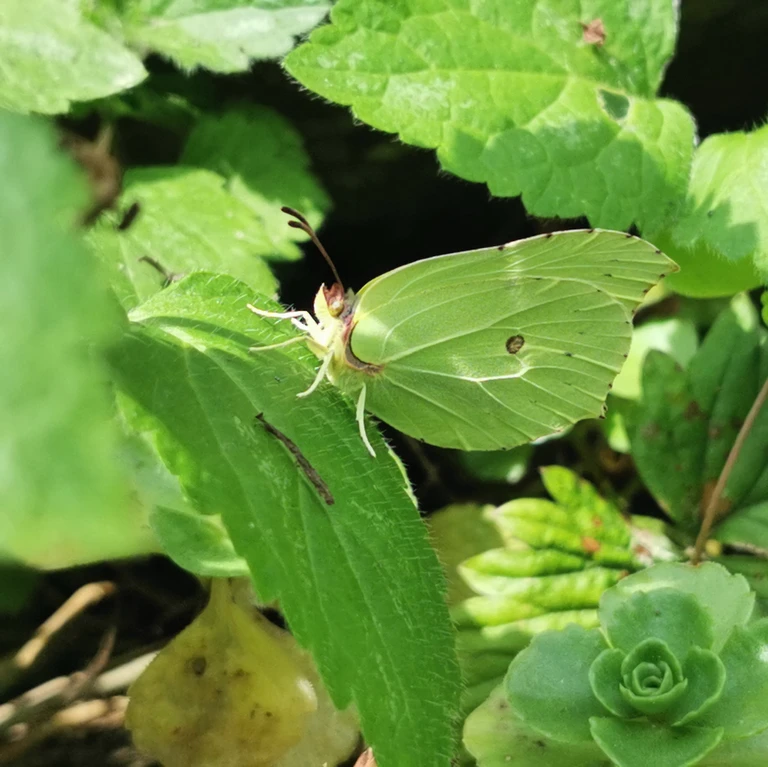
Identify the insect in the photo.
Gonepteryx rhamni
